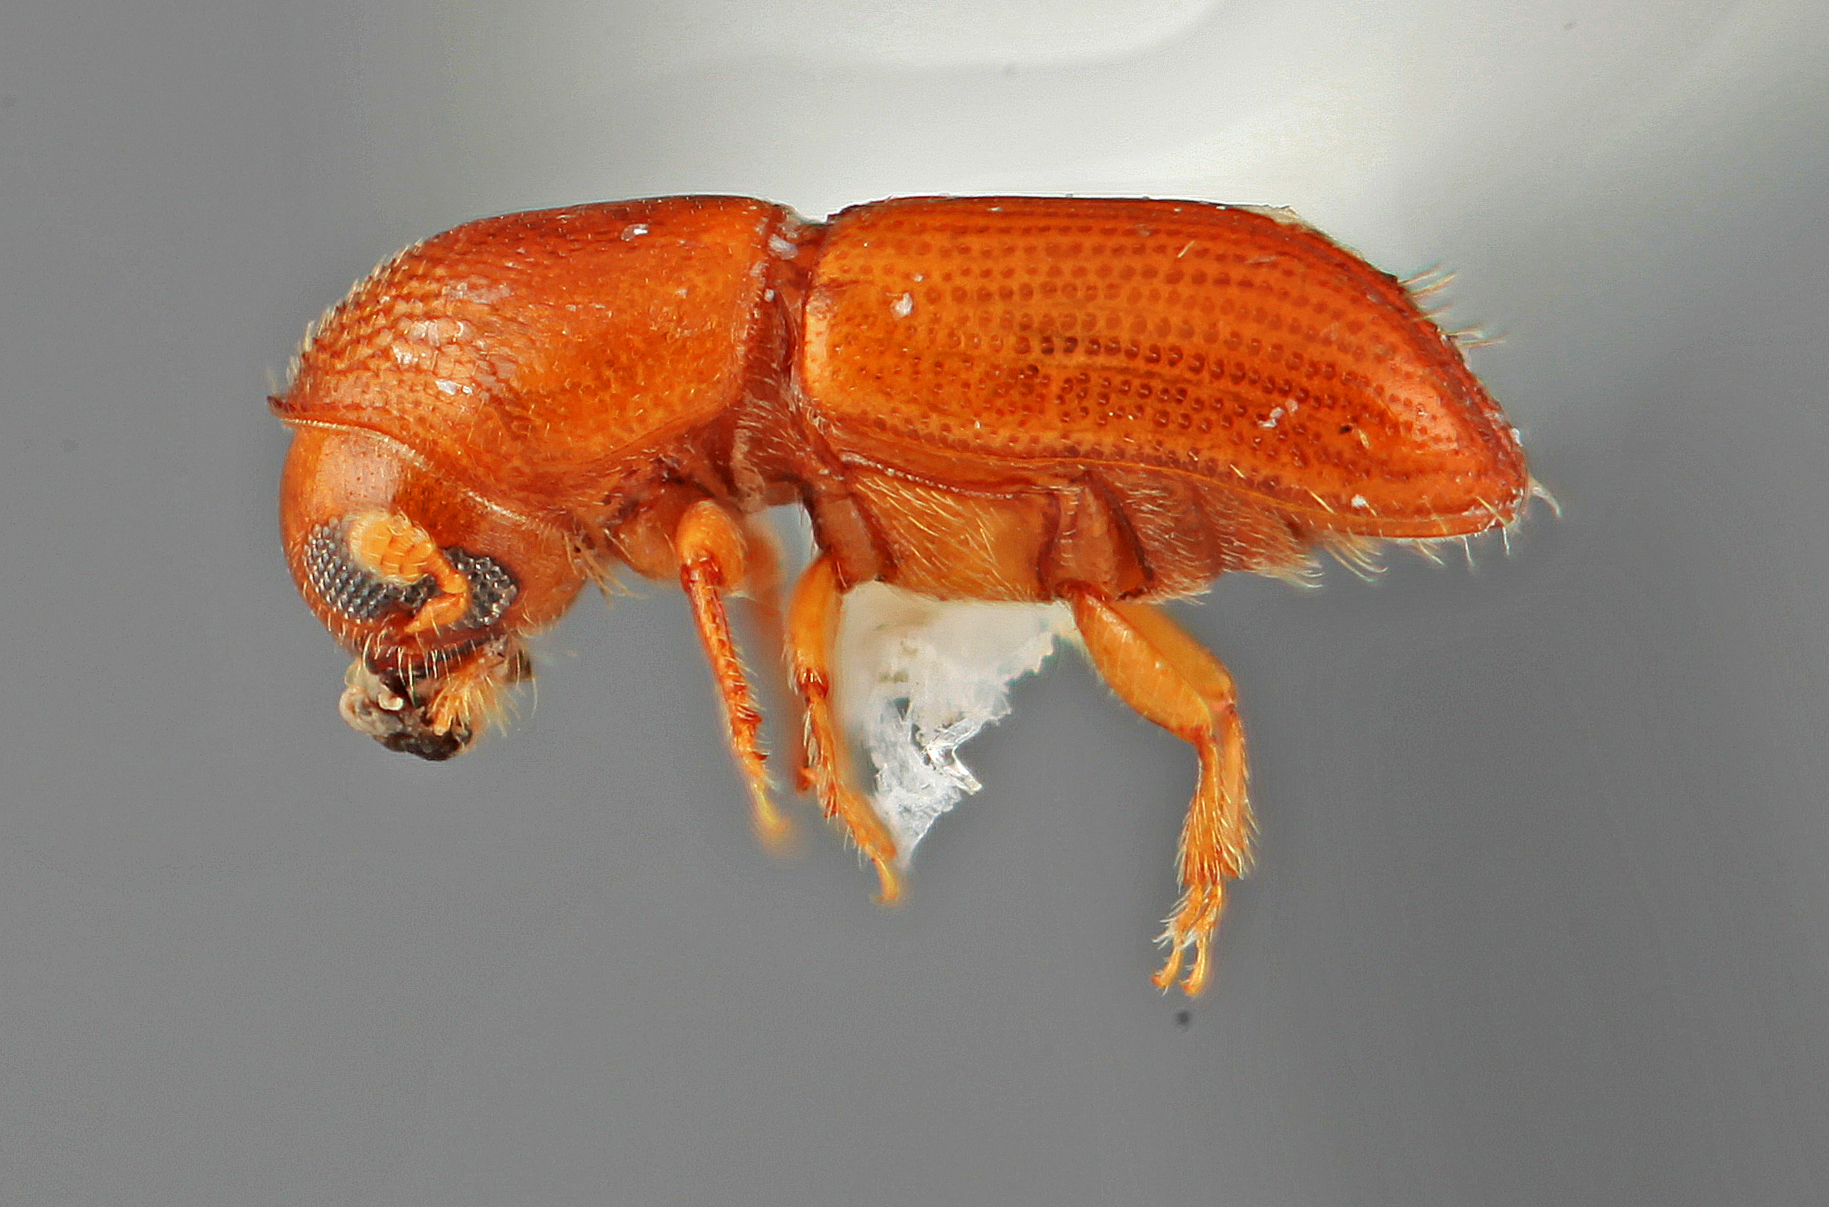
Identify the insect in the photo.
Pityophthorus icicae
